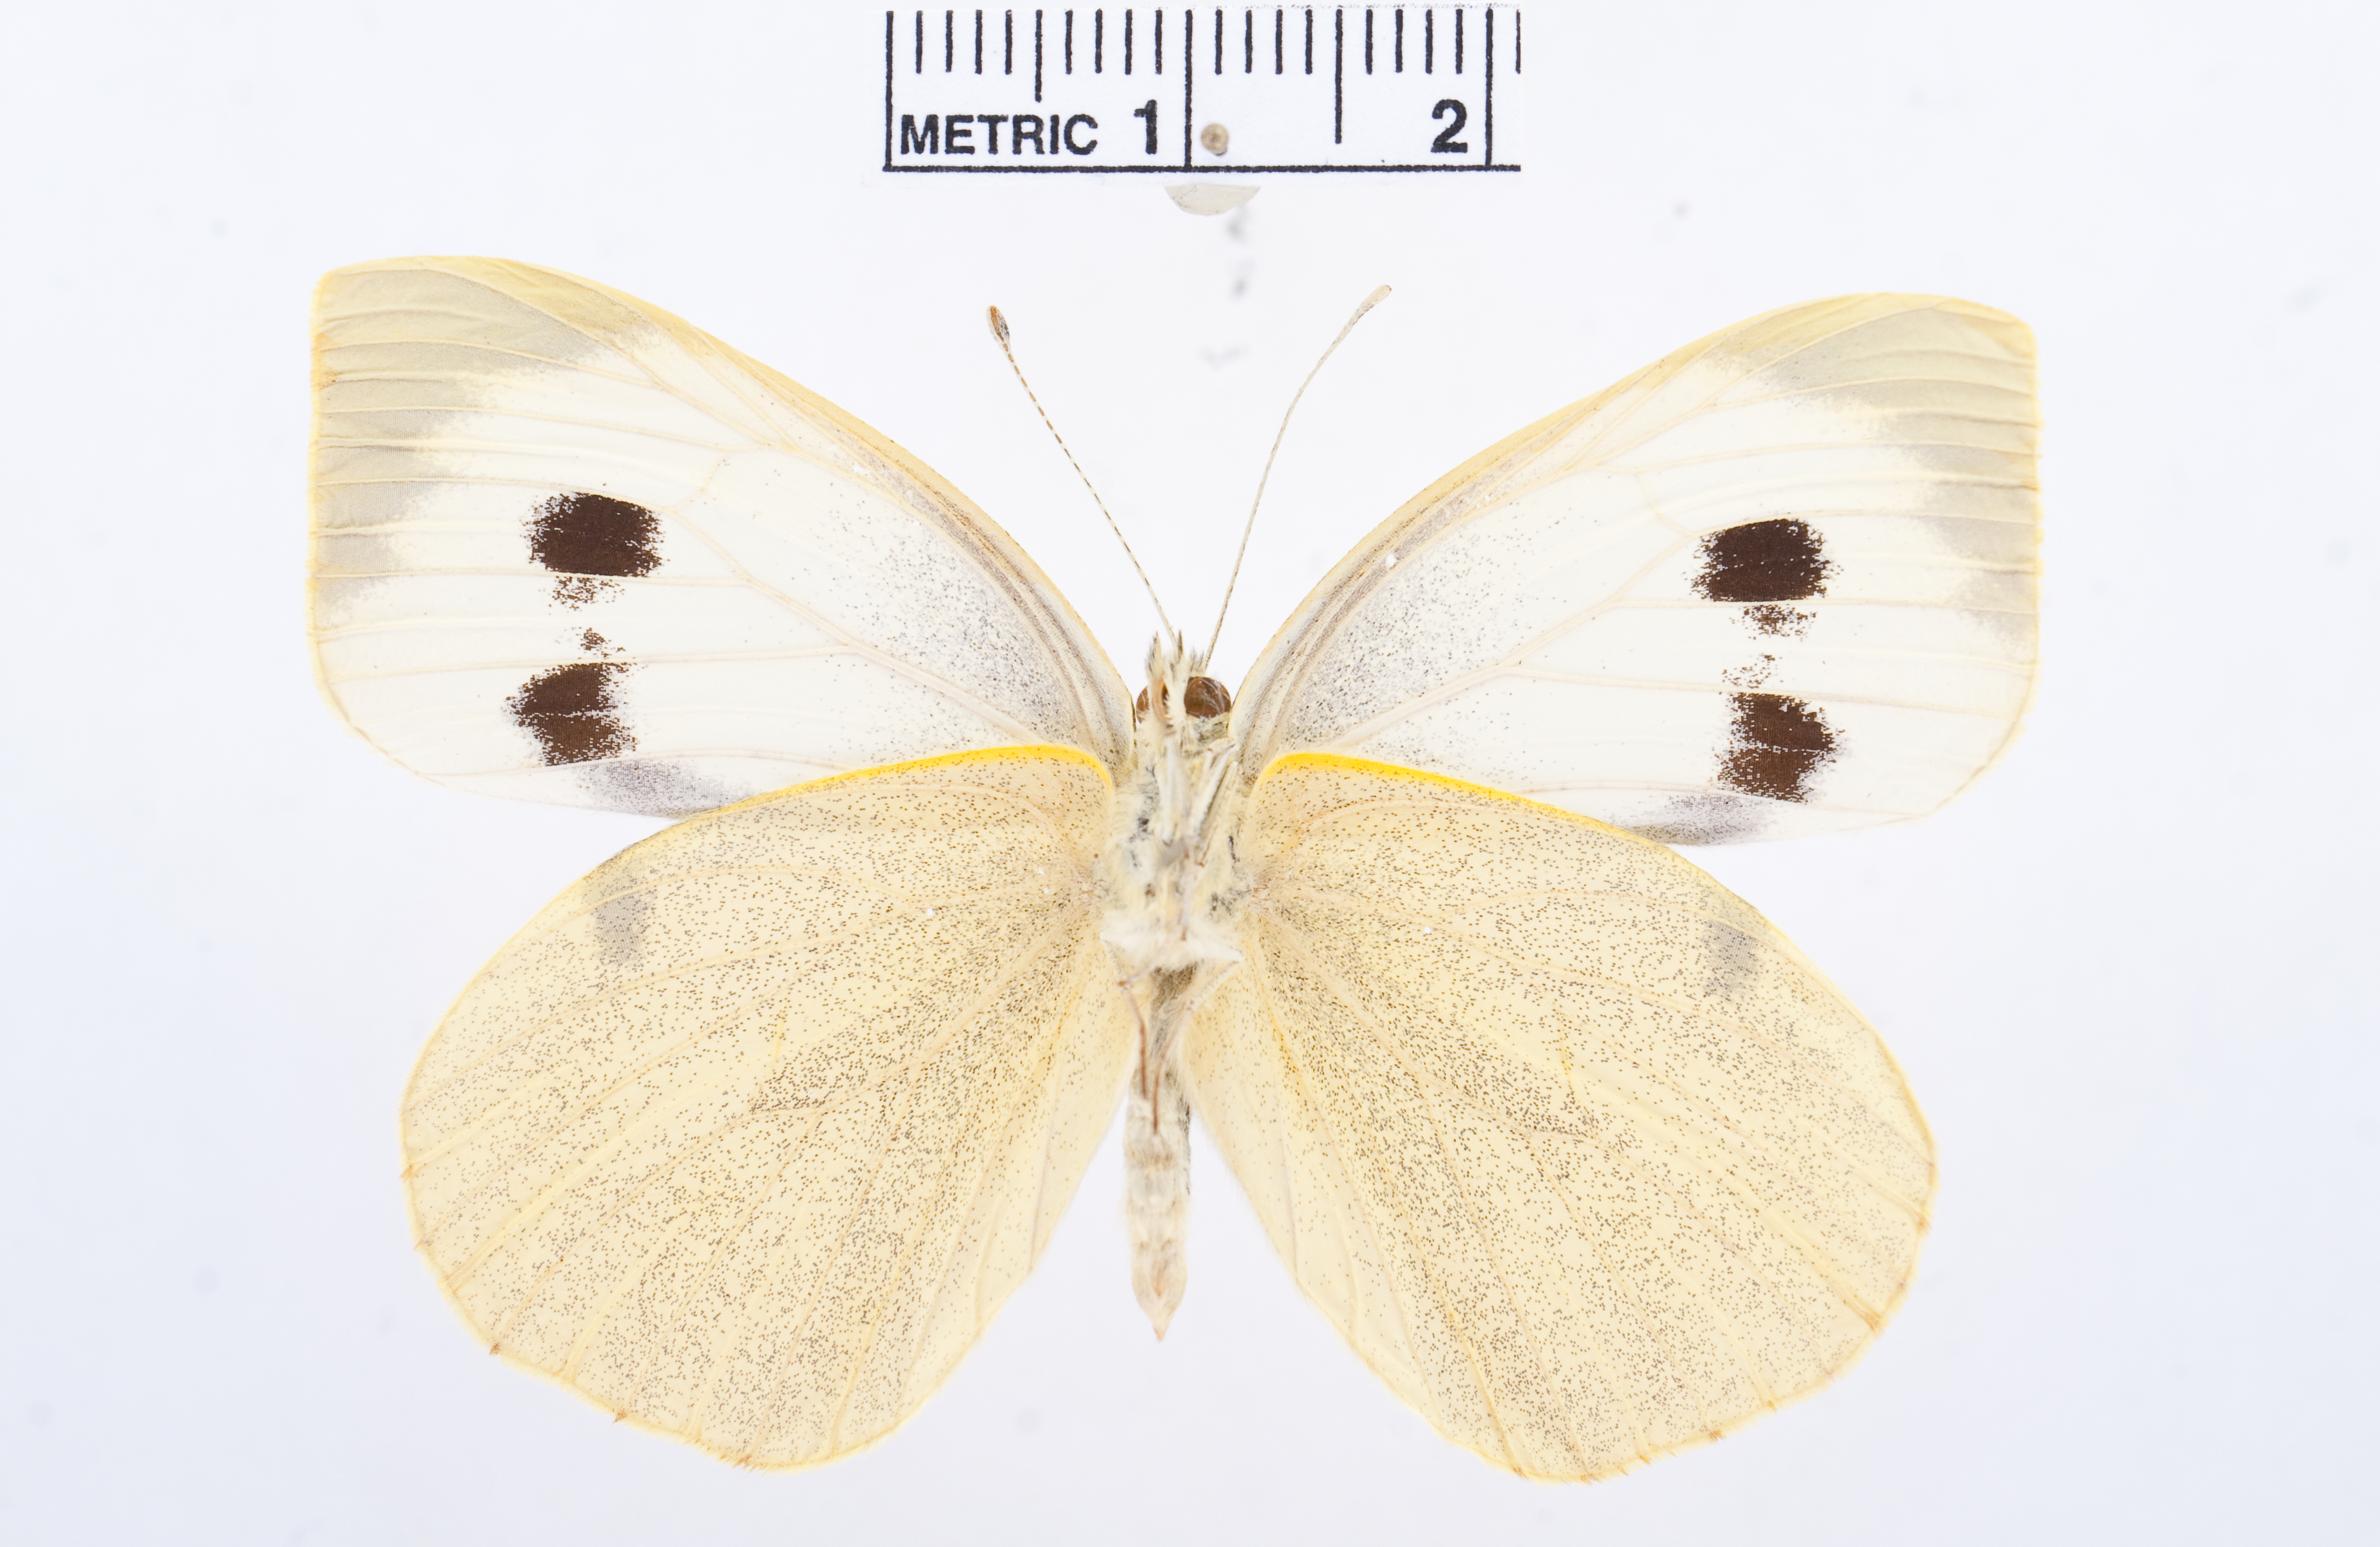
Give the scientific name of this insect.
Pieris brassicae
